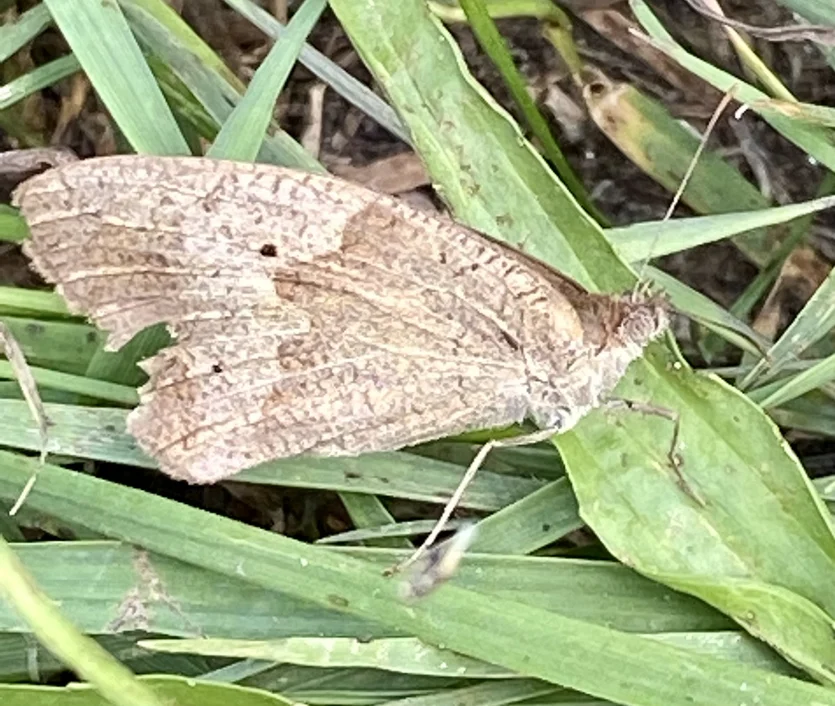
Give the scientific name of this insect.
Maniola jurtina
